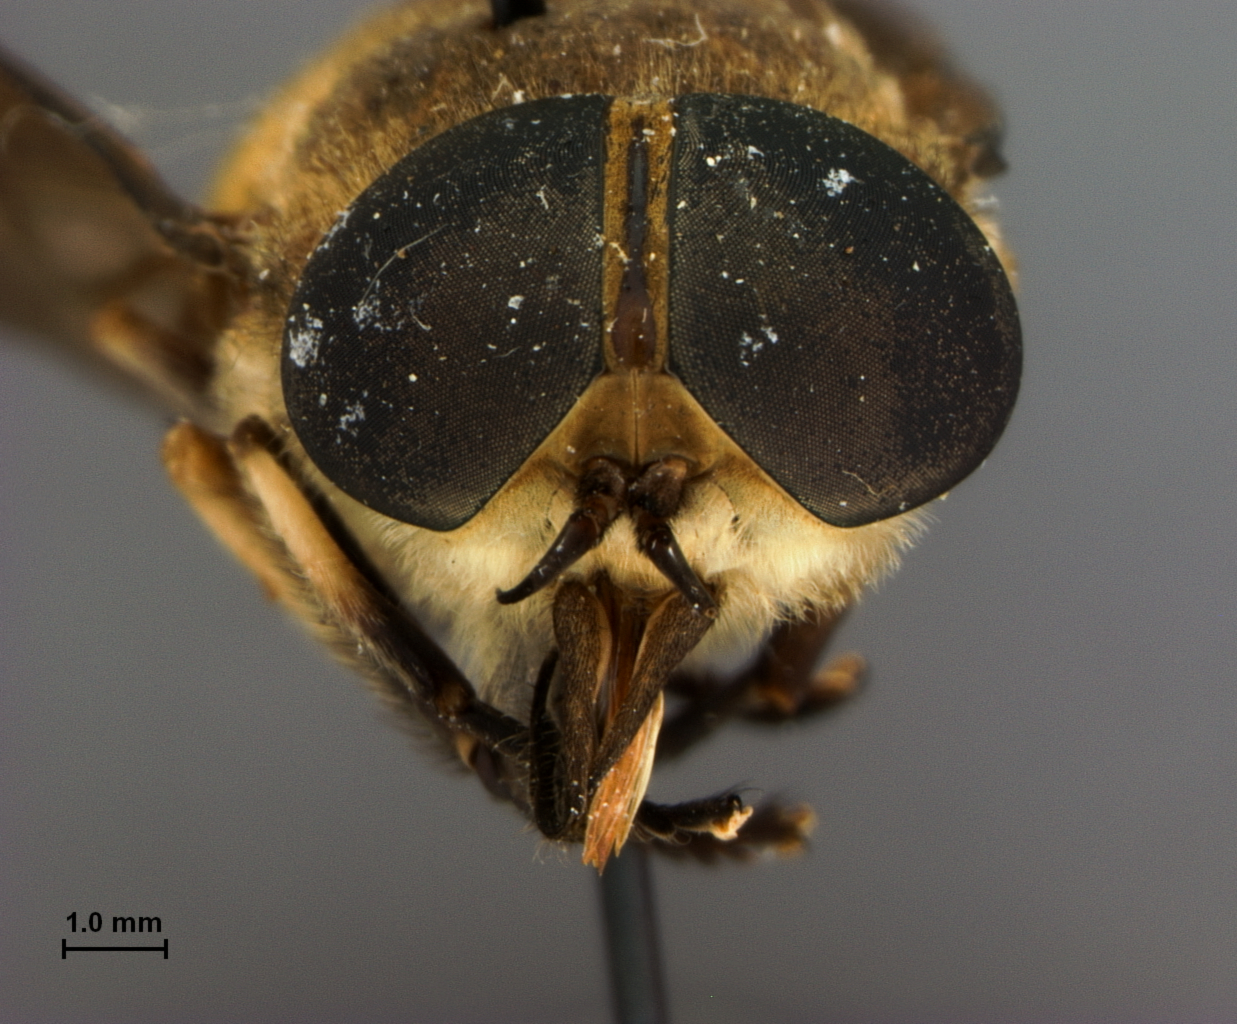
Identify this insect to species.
Tabanus annamensis
